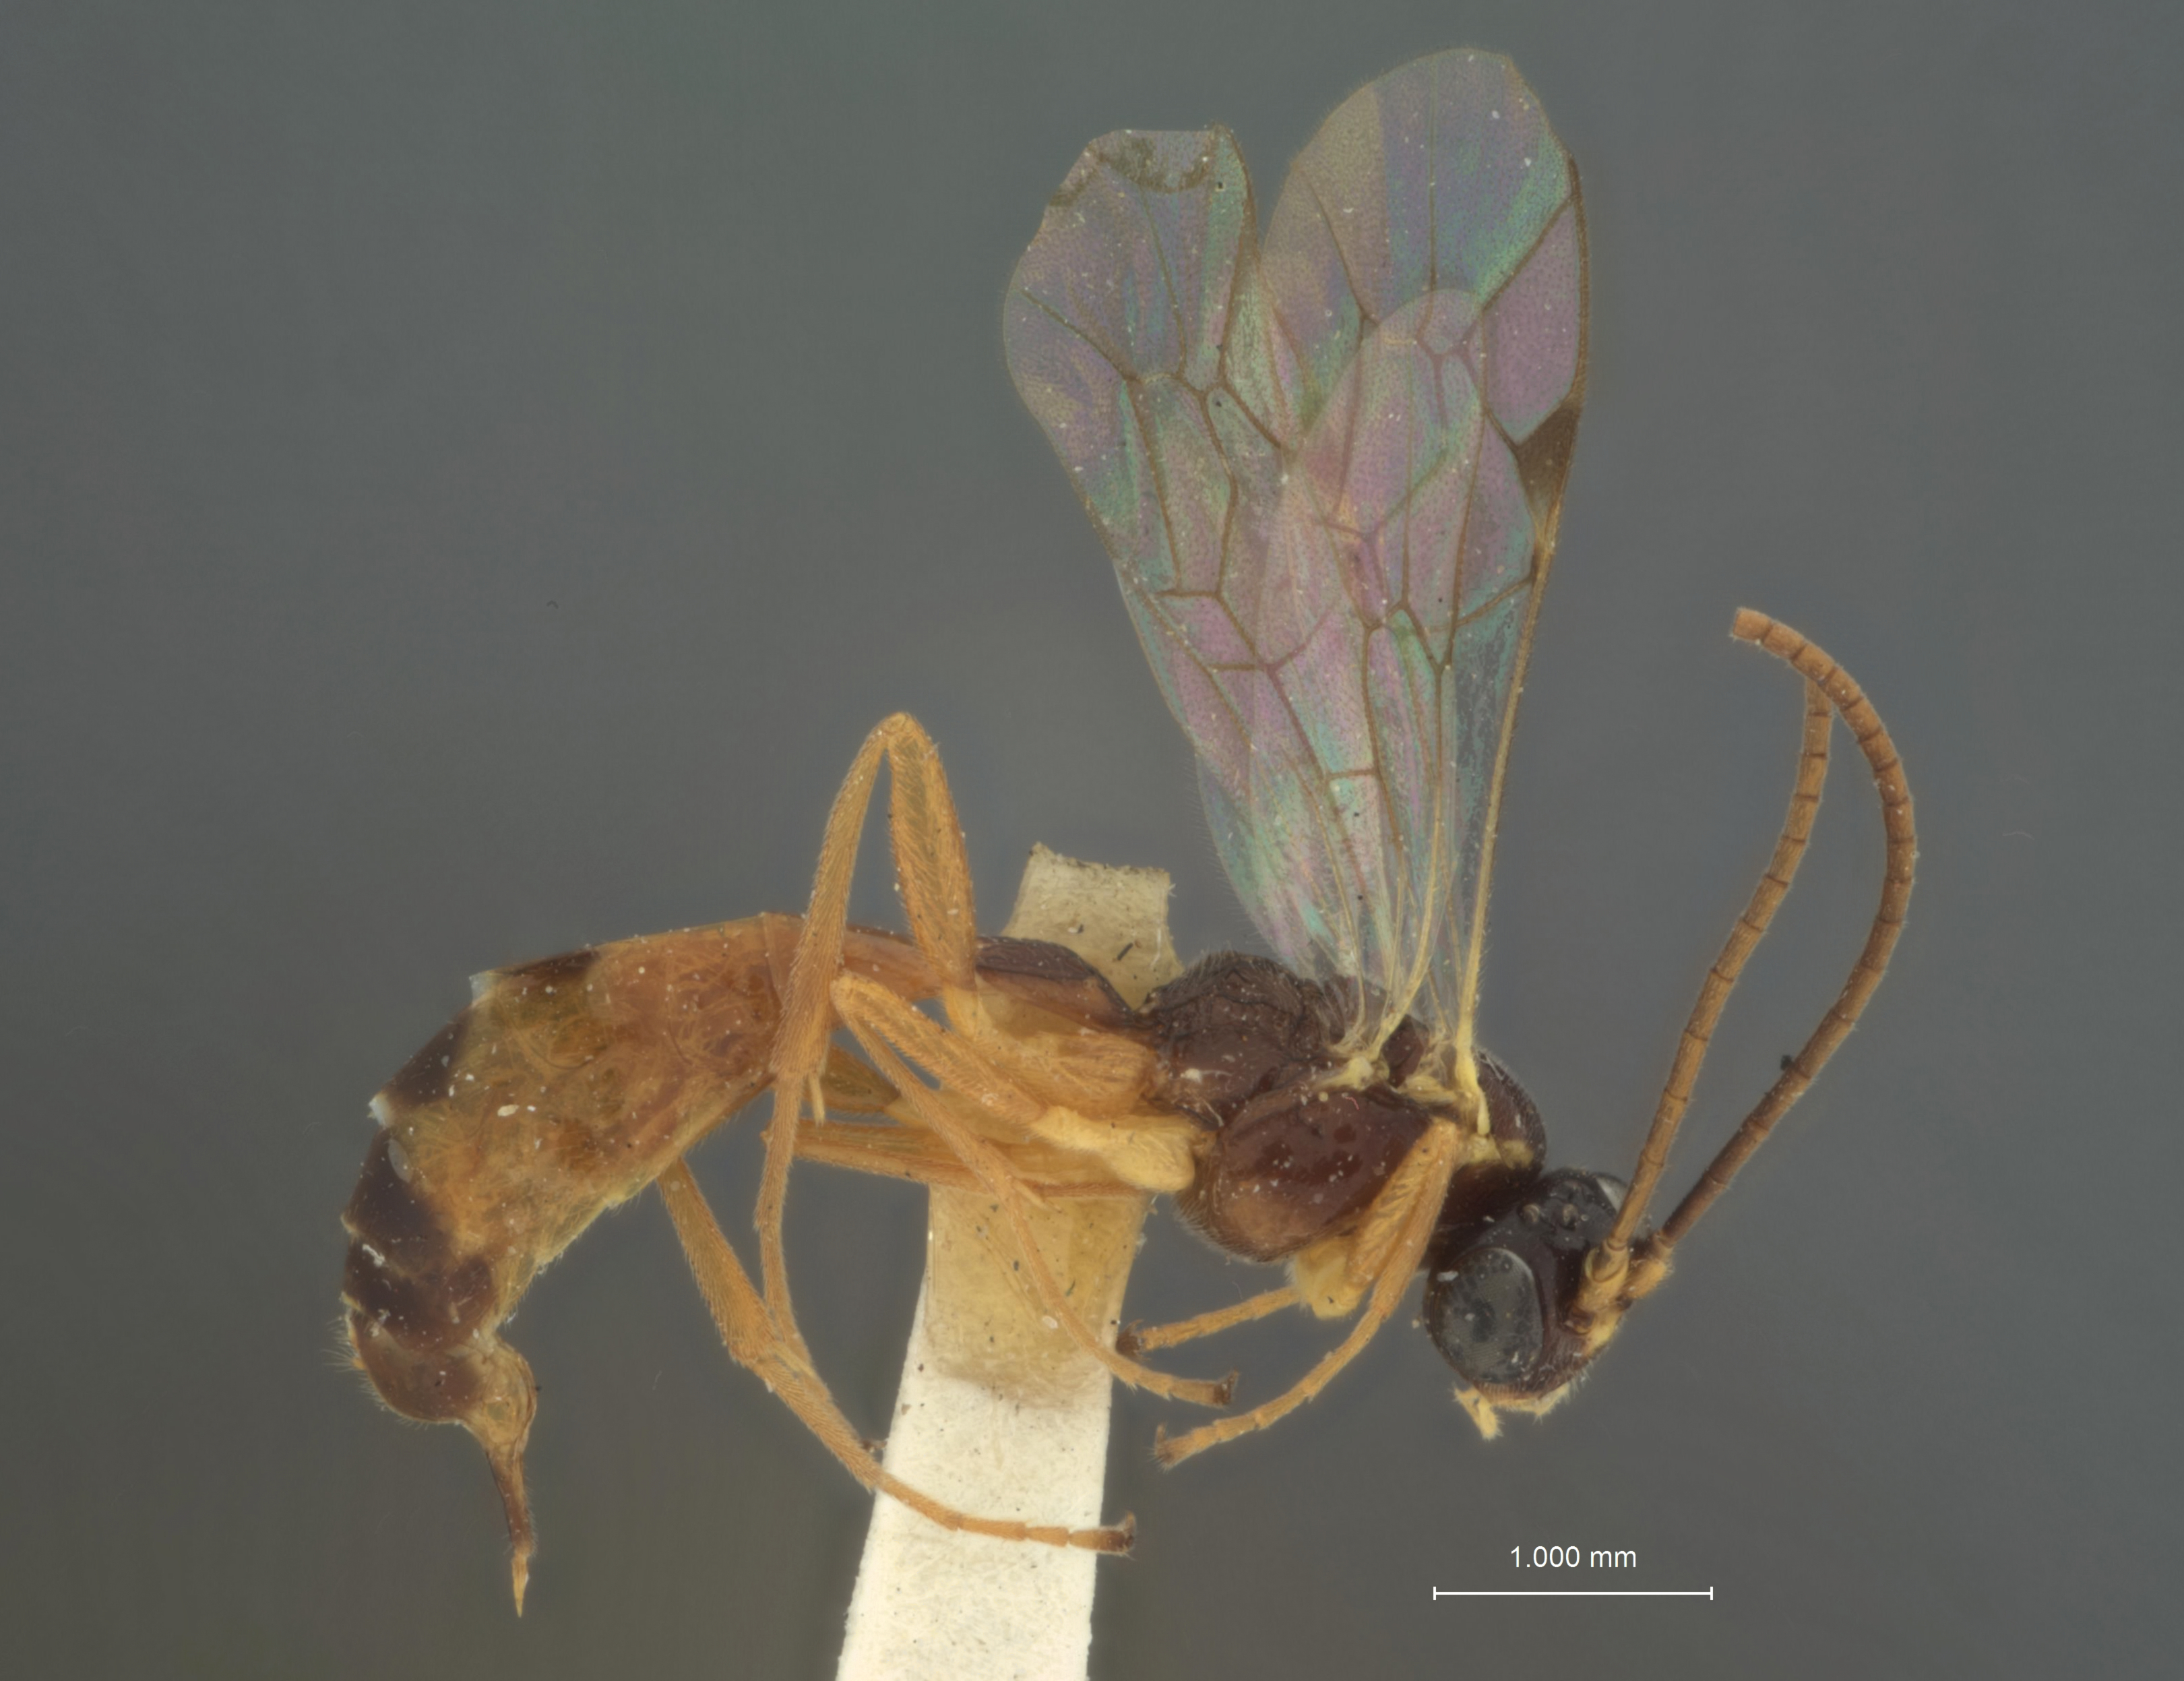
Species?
Trematopygus cultriformis
